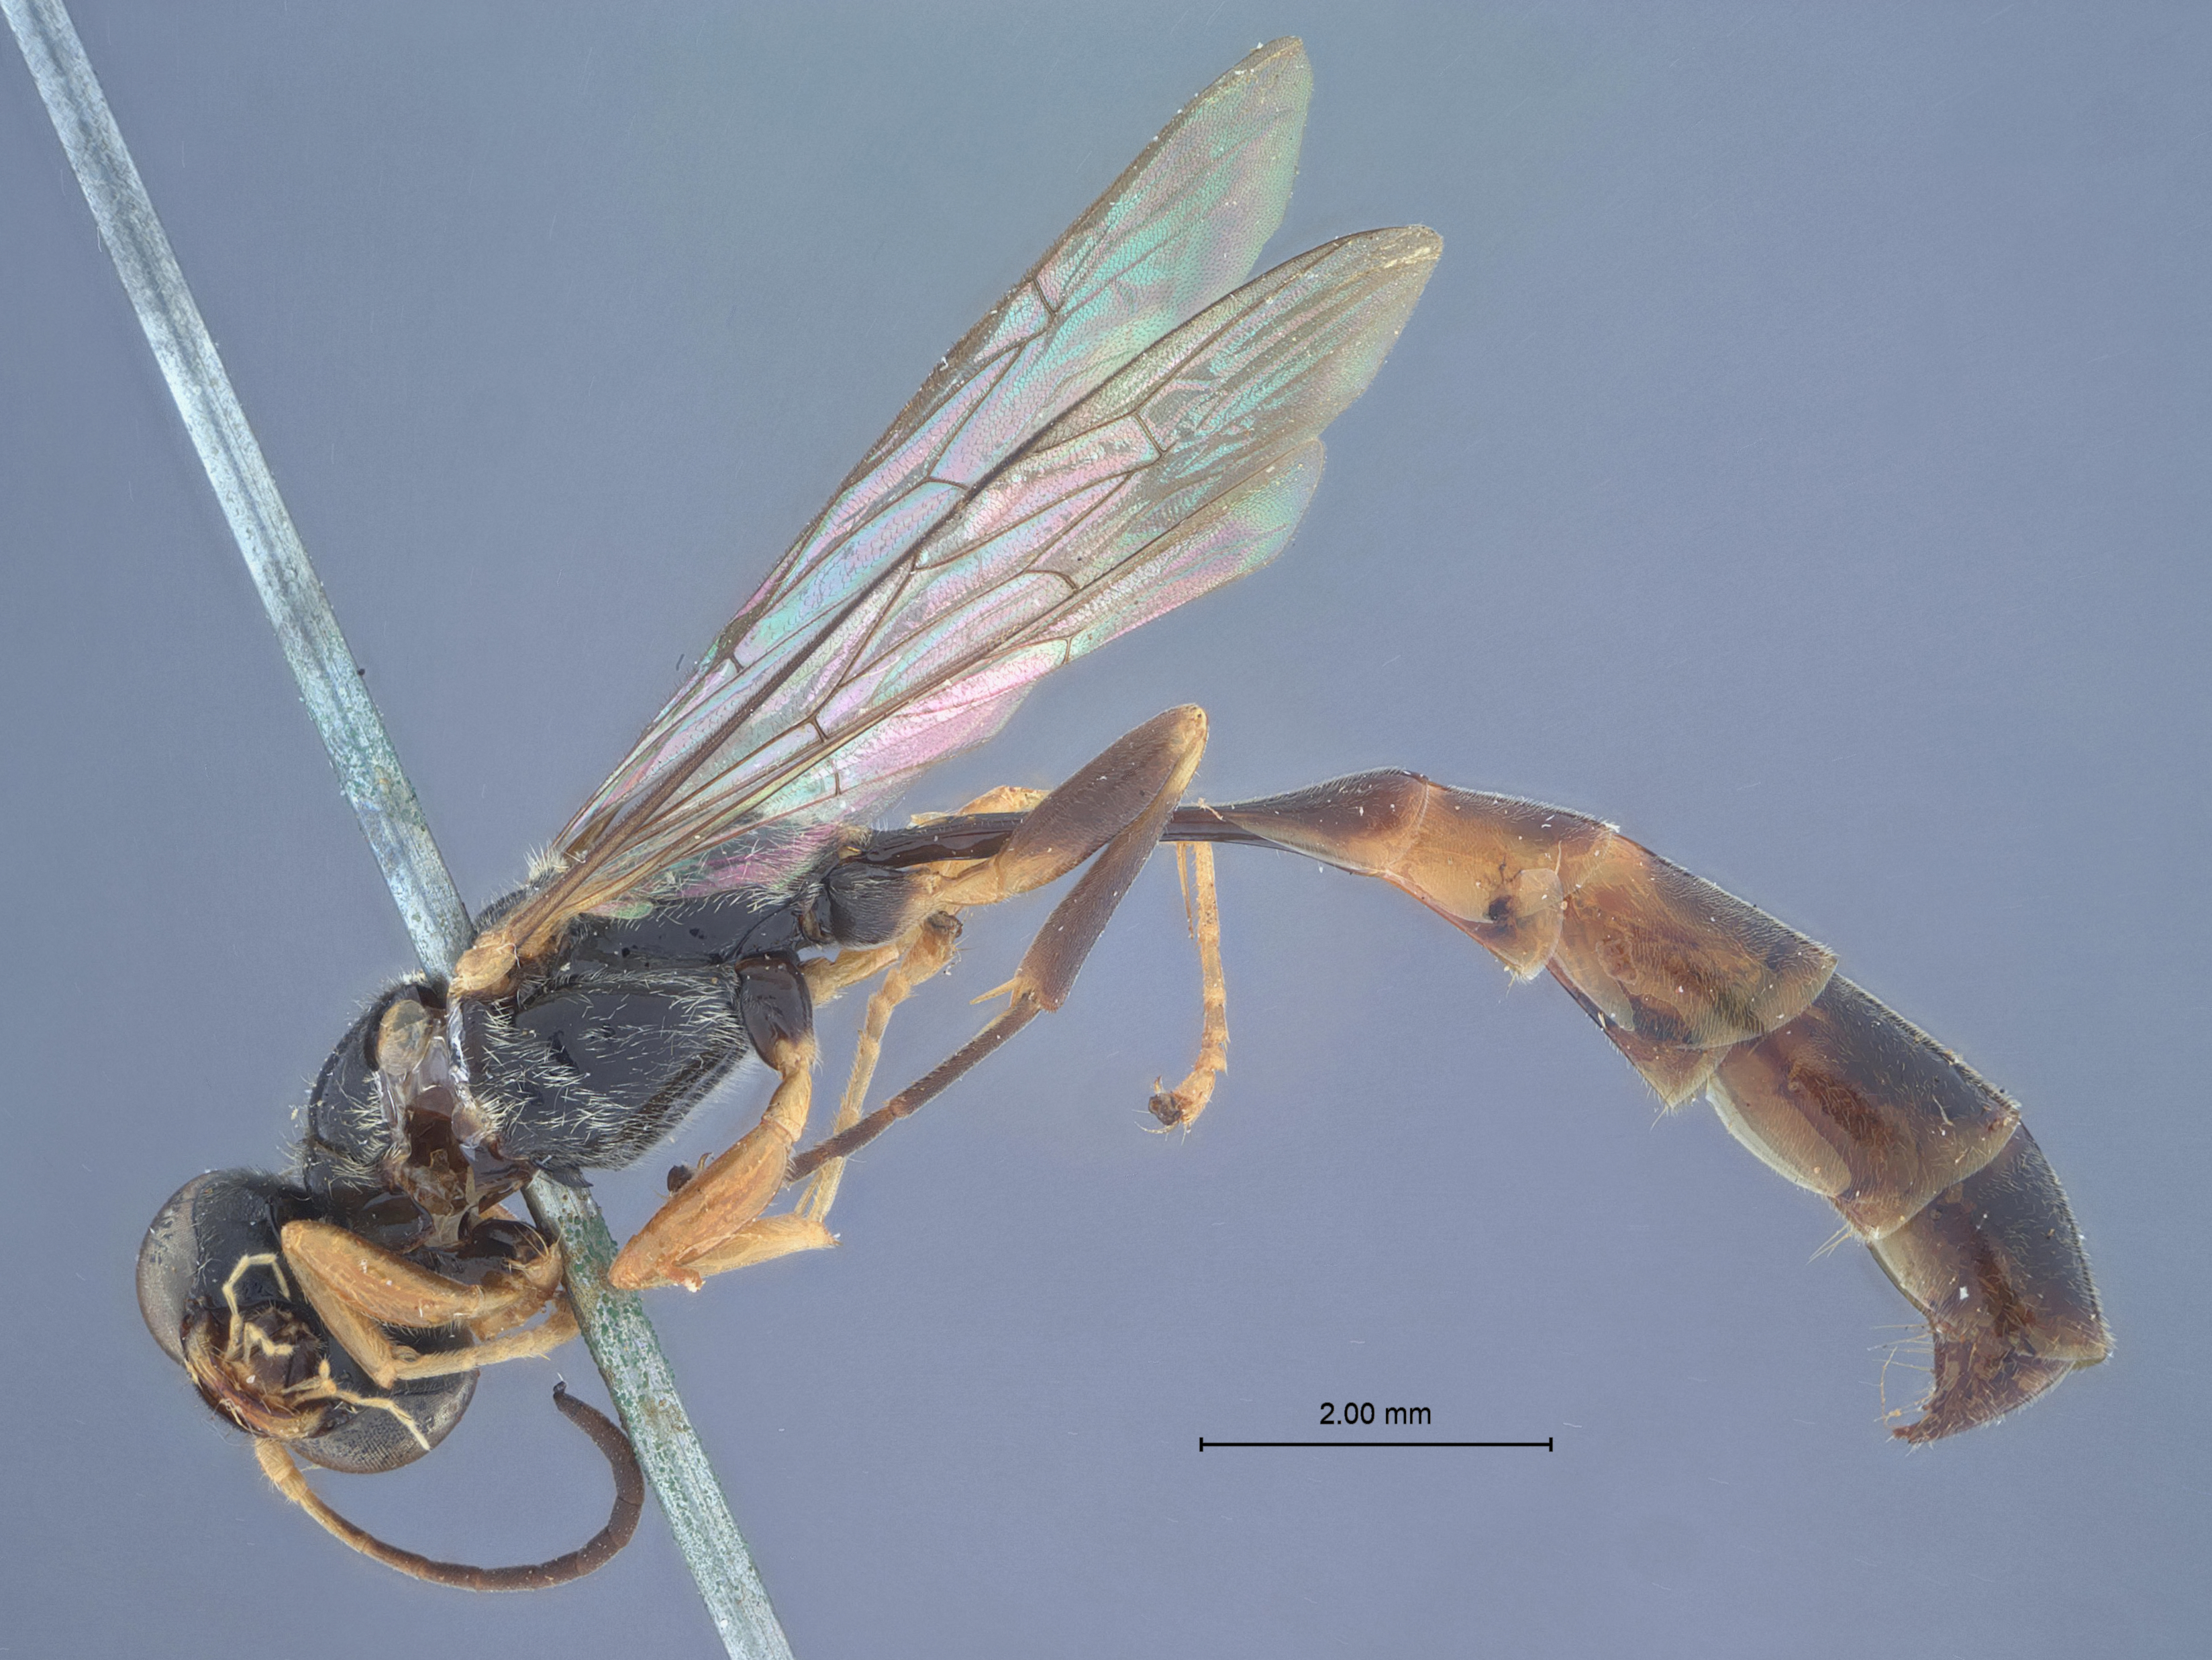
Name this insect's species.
Trypoxylon varipunctatum
